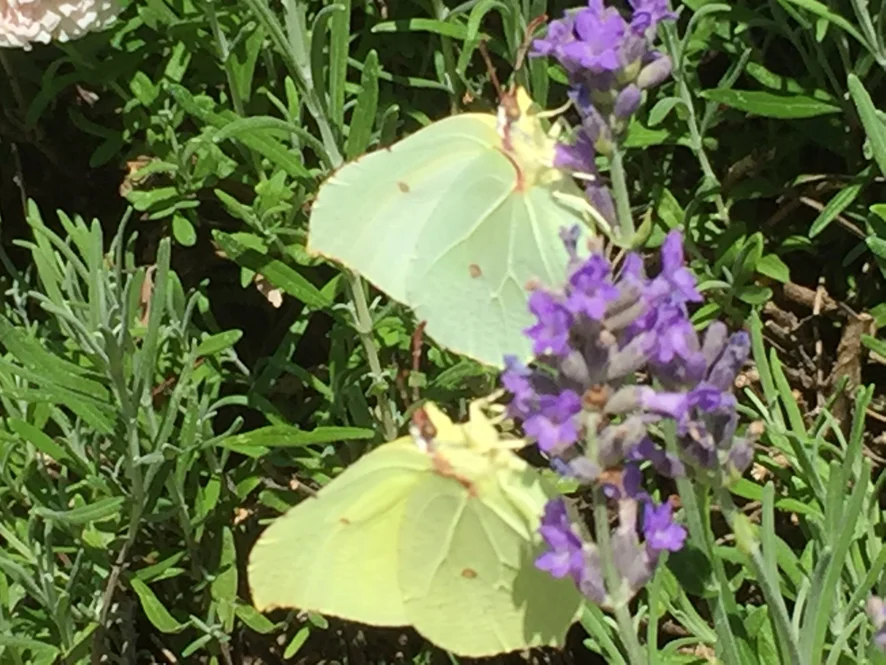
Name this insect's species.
Gonepteryx rhamni
